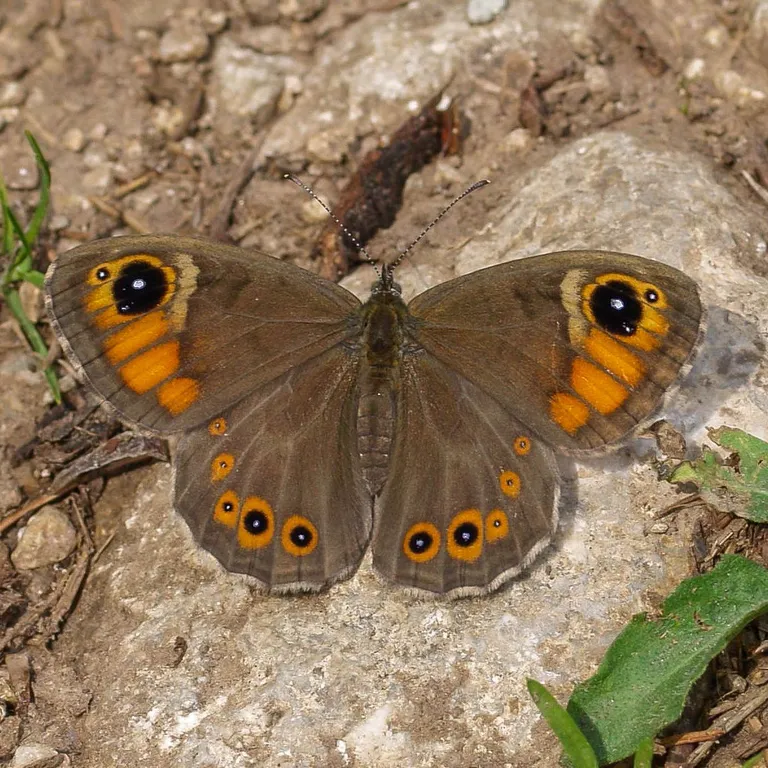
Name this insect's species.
Lasiommata maera (also Pararge maera)
